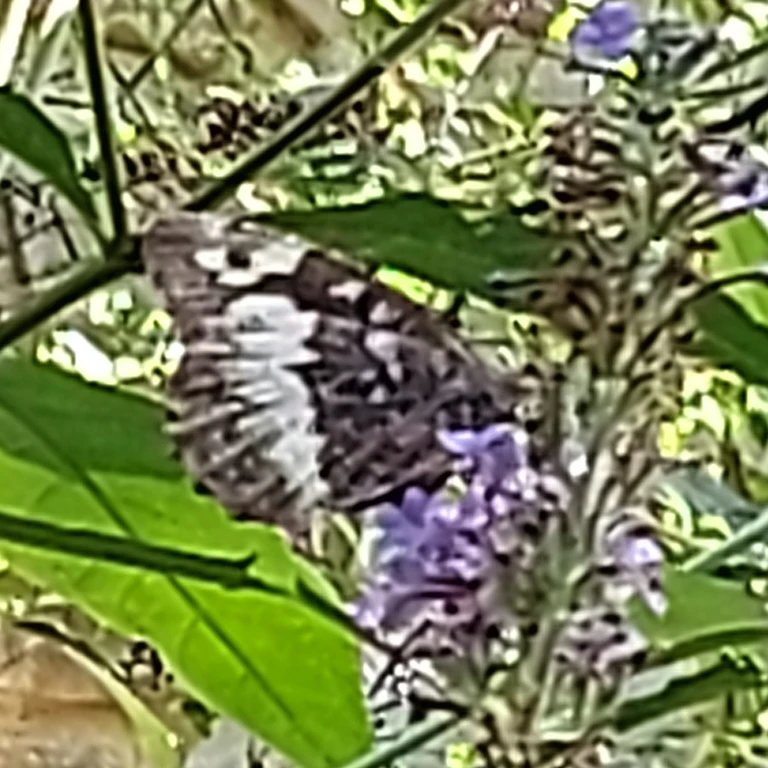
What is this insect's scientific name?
Brintesia circe
